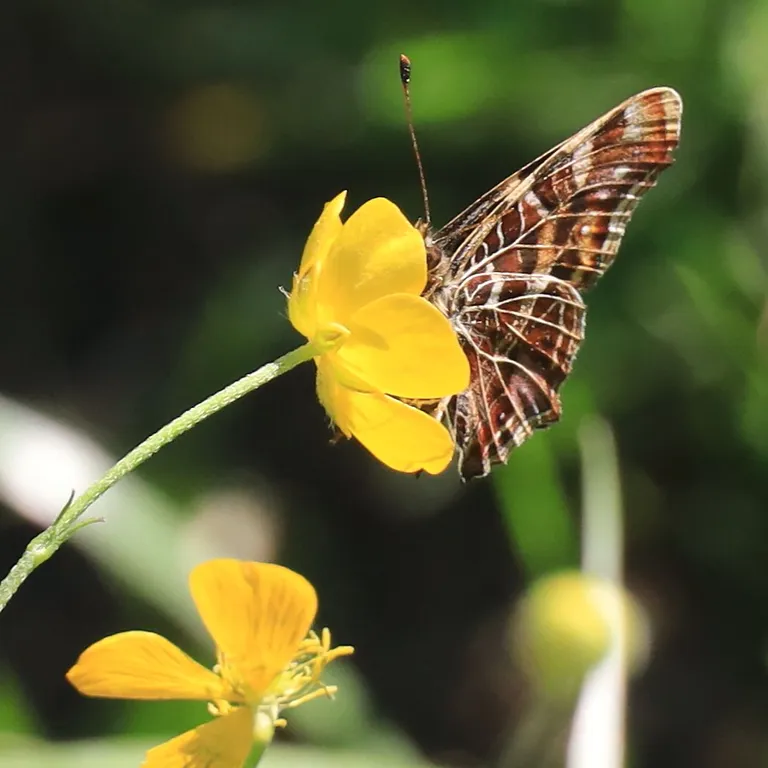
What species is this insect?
Araschnia levana
